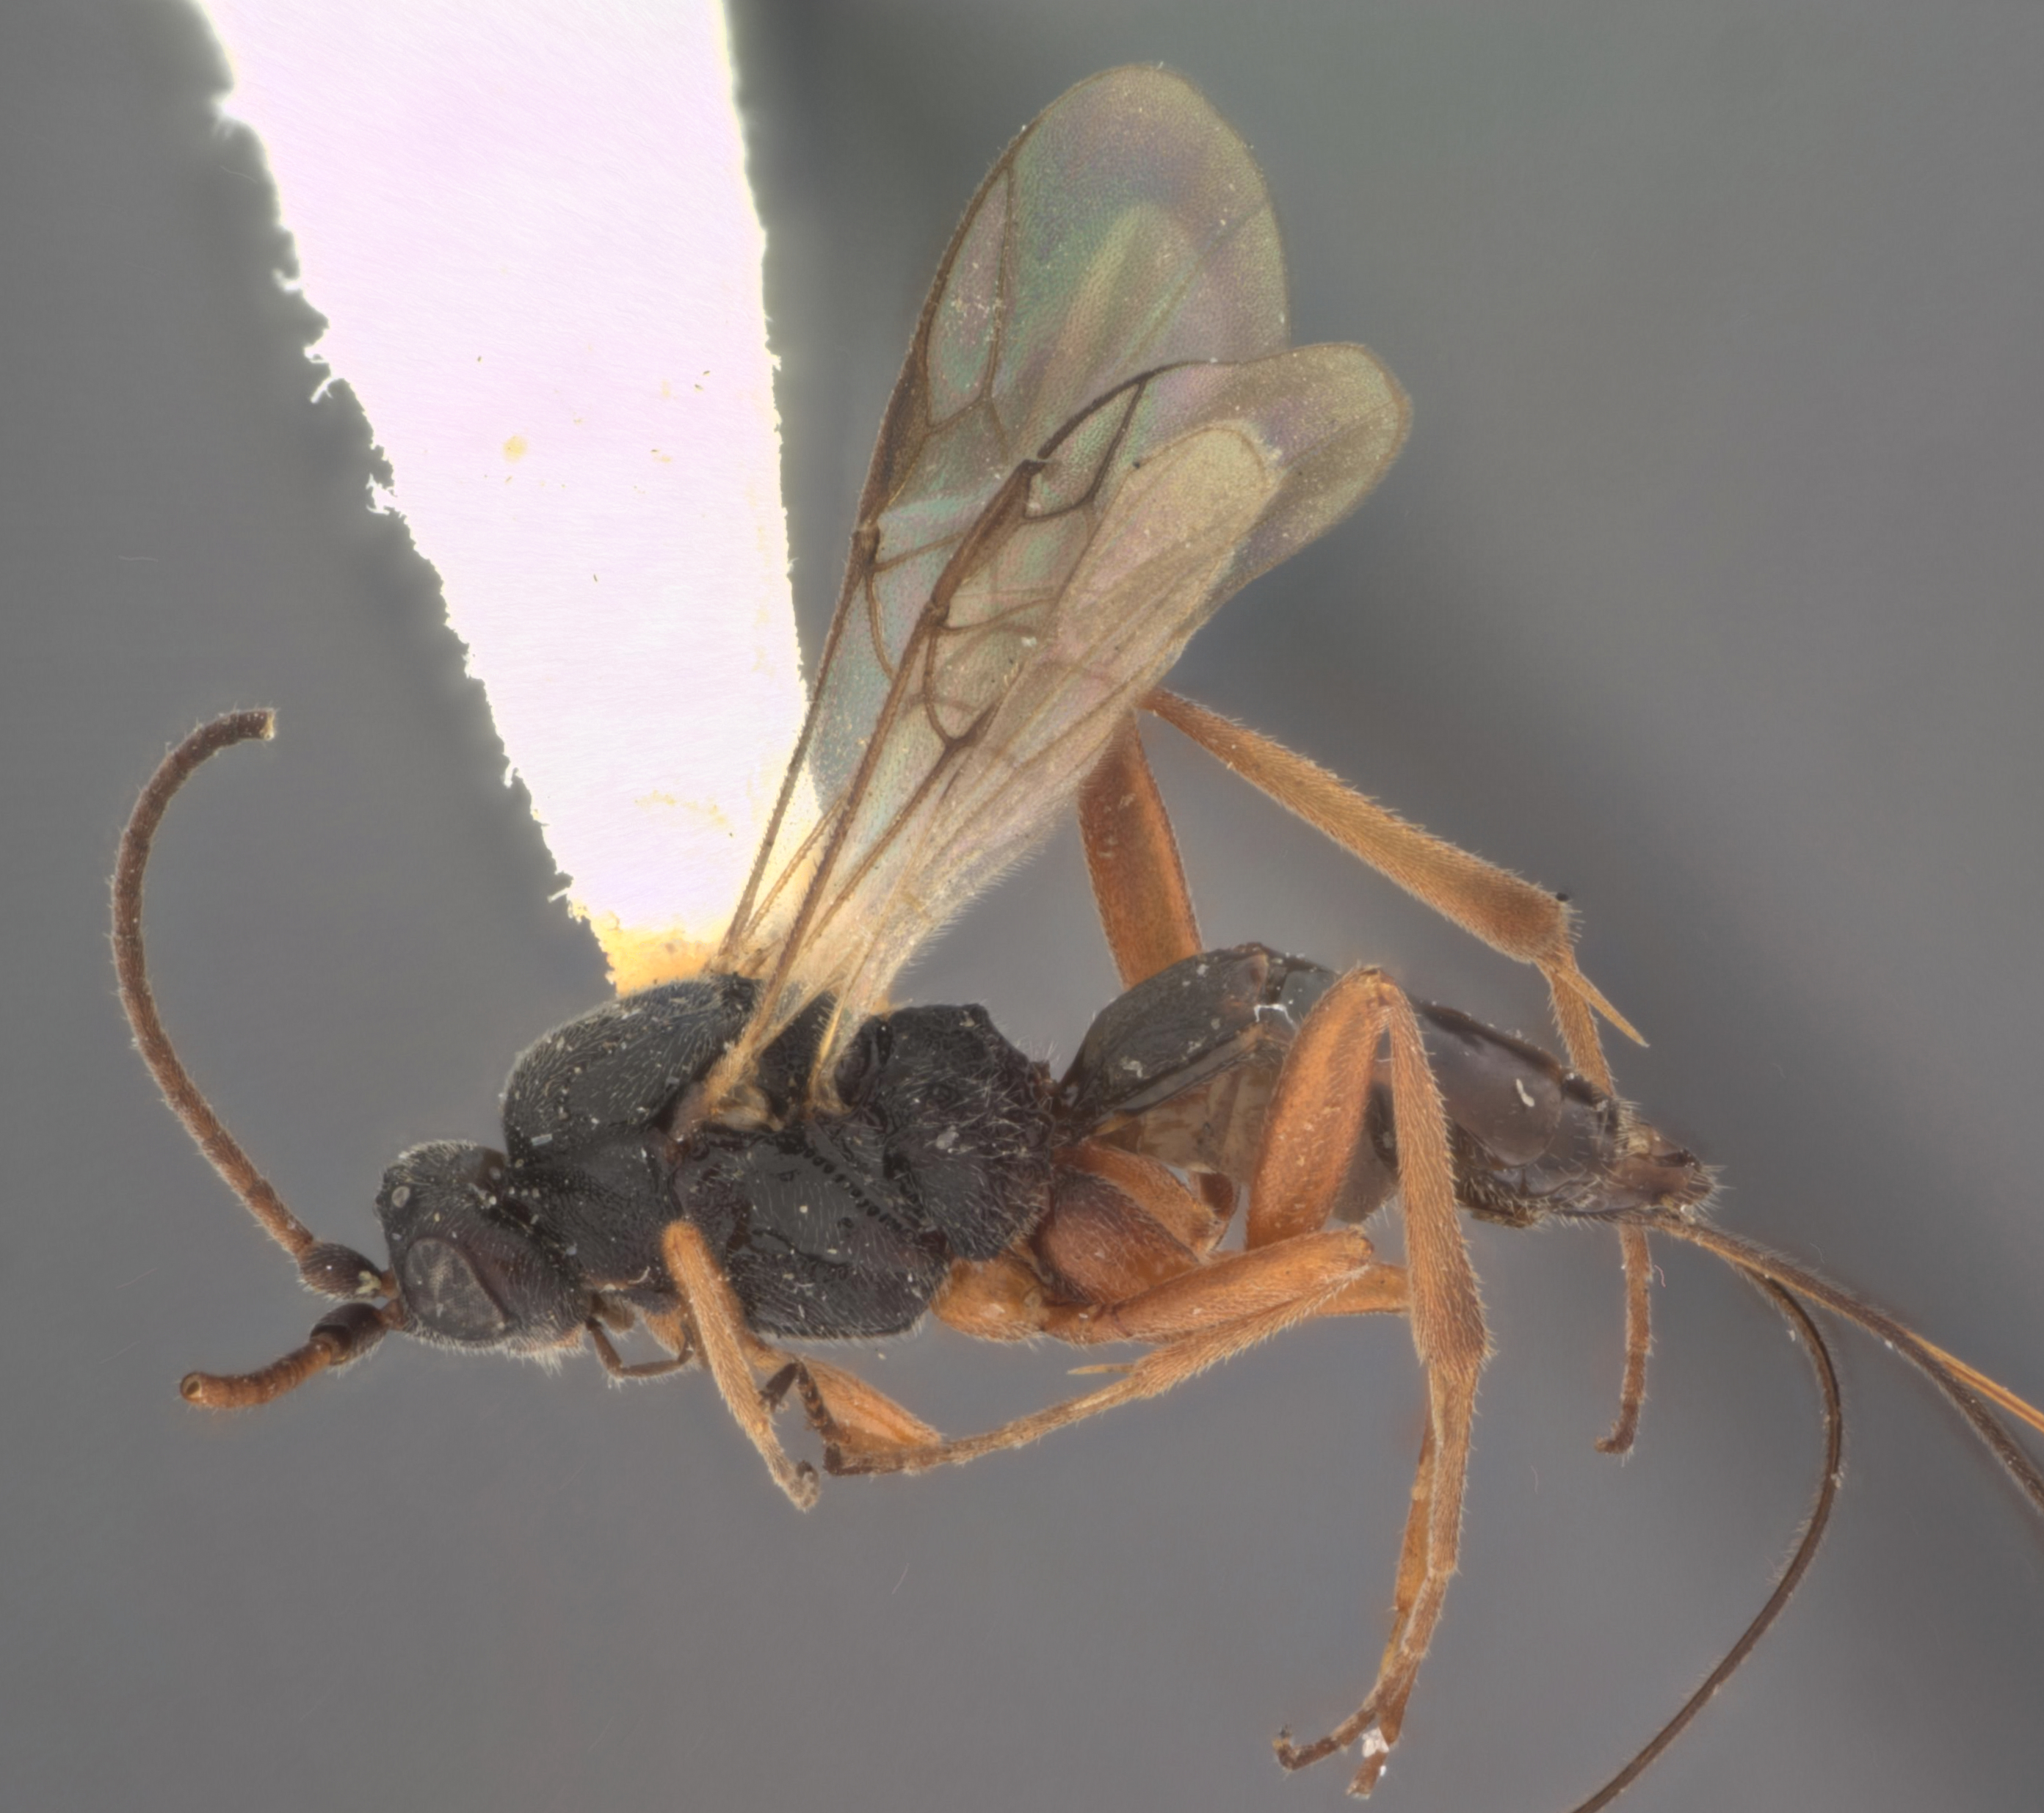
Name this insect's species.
Orgilus validus
